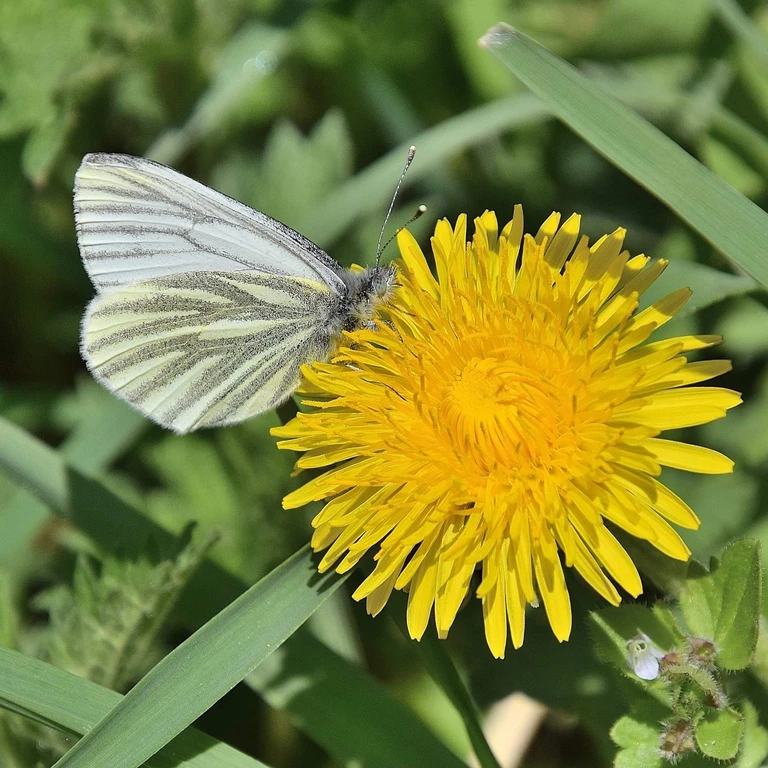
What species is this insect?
Pieris napi
